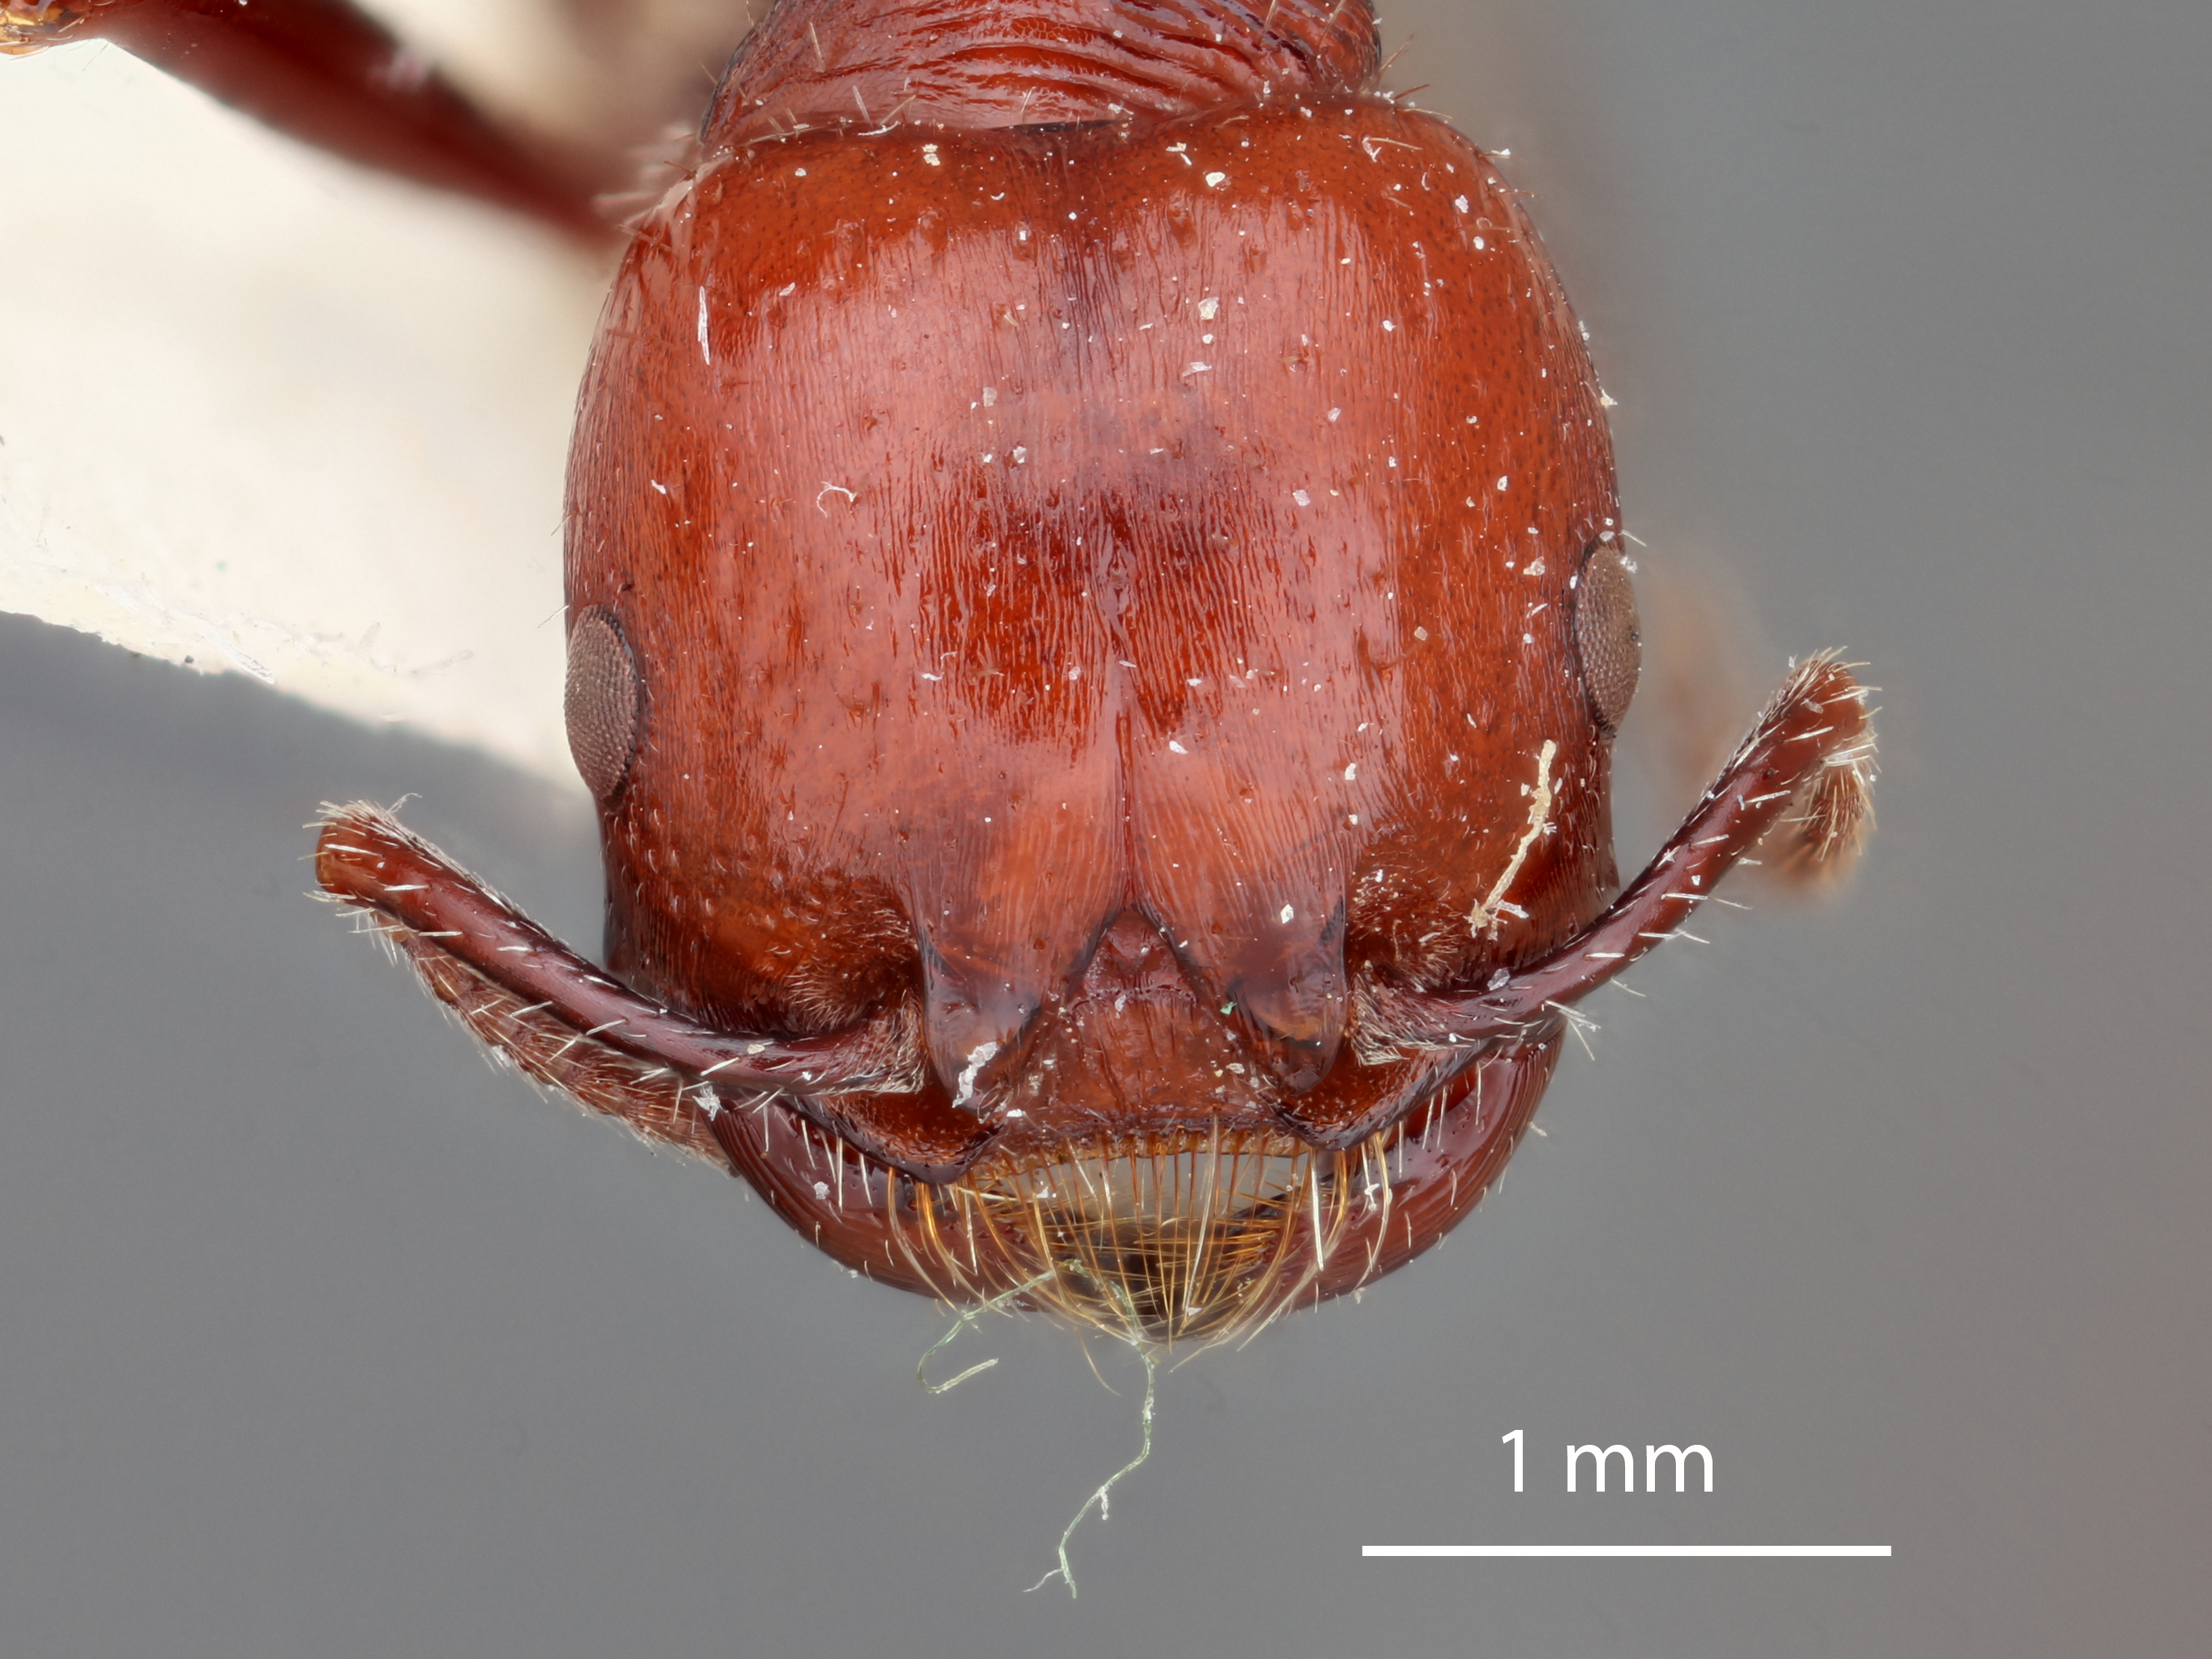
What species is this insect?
Pogonomyrmex marcusi
